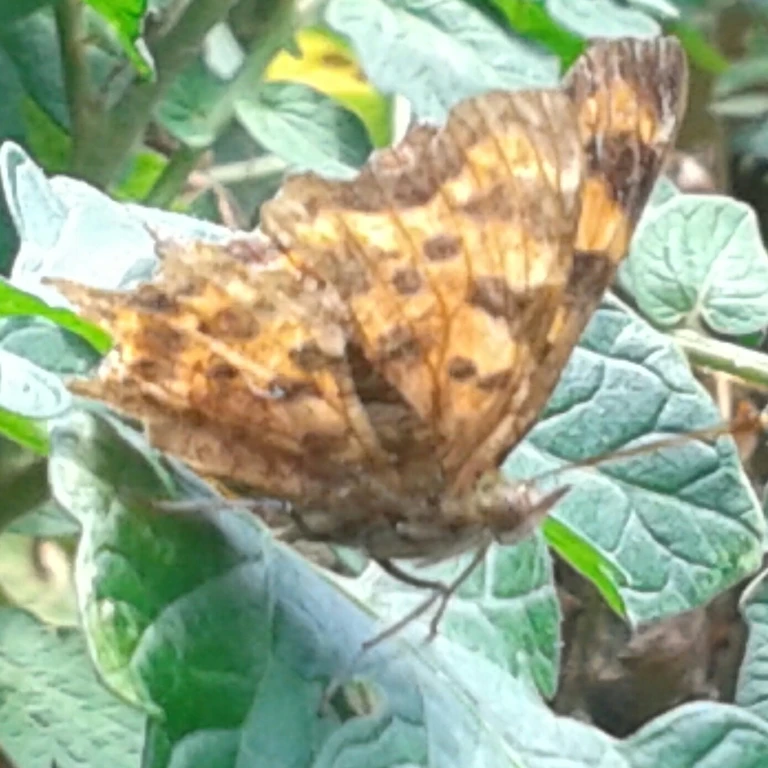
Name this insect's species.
Polygonia c-album
